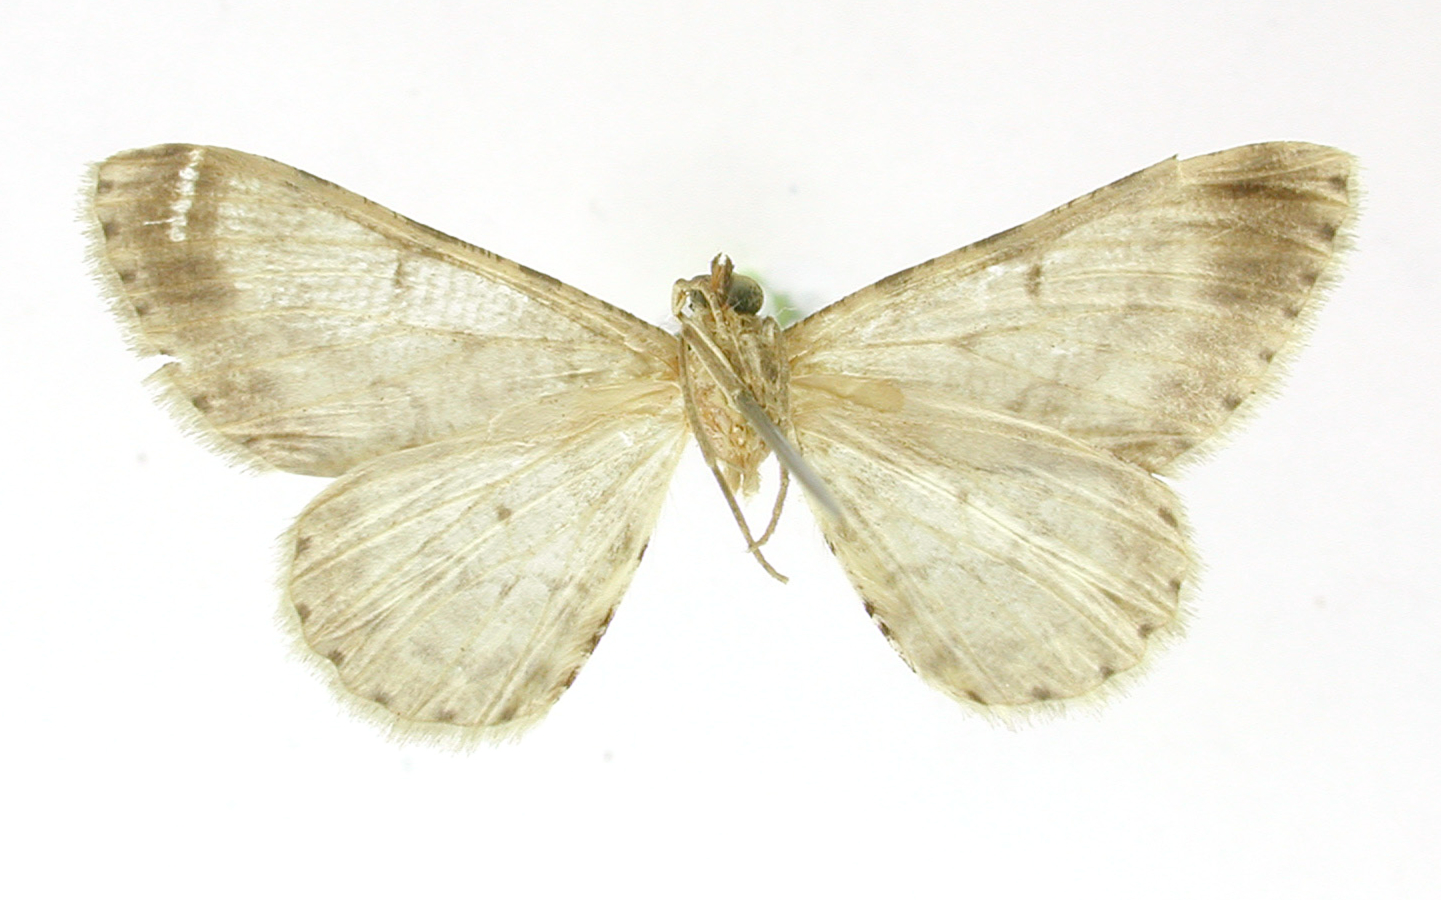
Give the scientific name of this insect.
Alcis mopsaria
